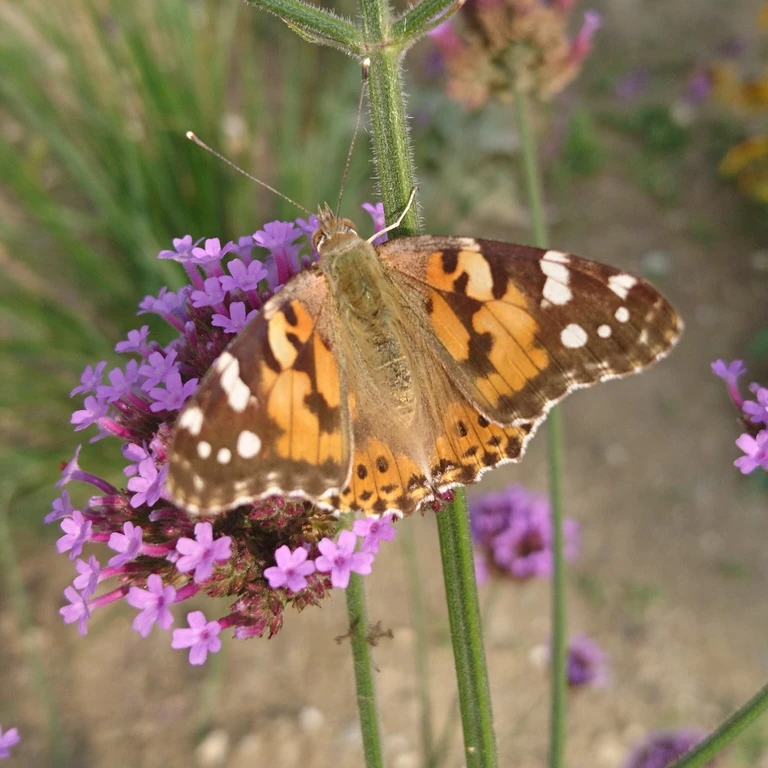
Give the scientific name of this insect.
Vanessa cardui
